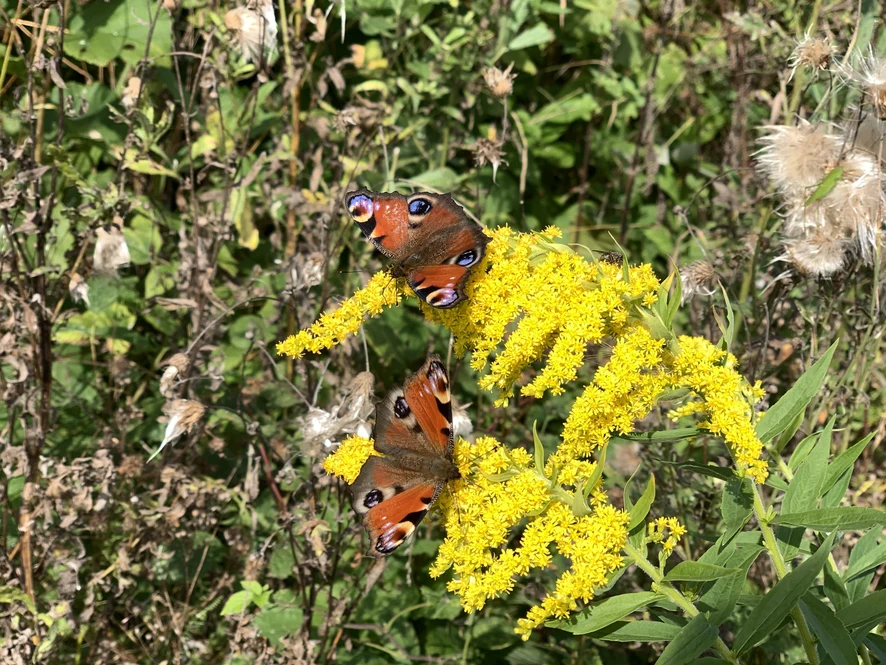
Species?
Aglais io
